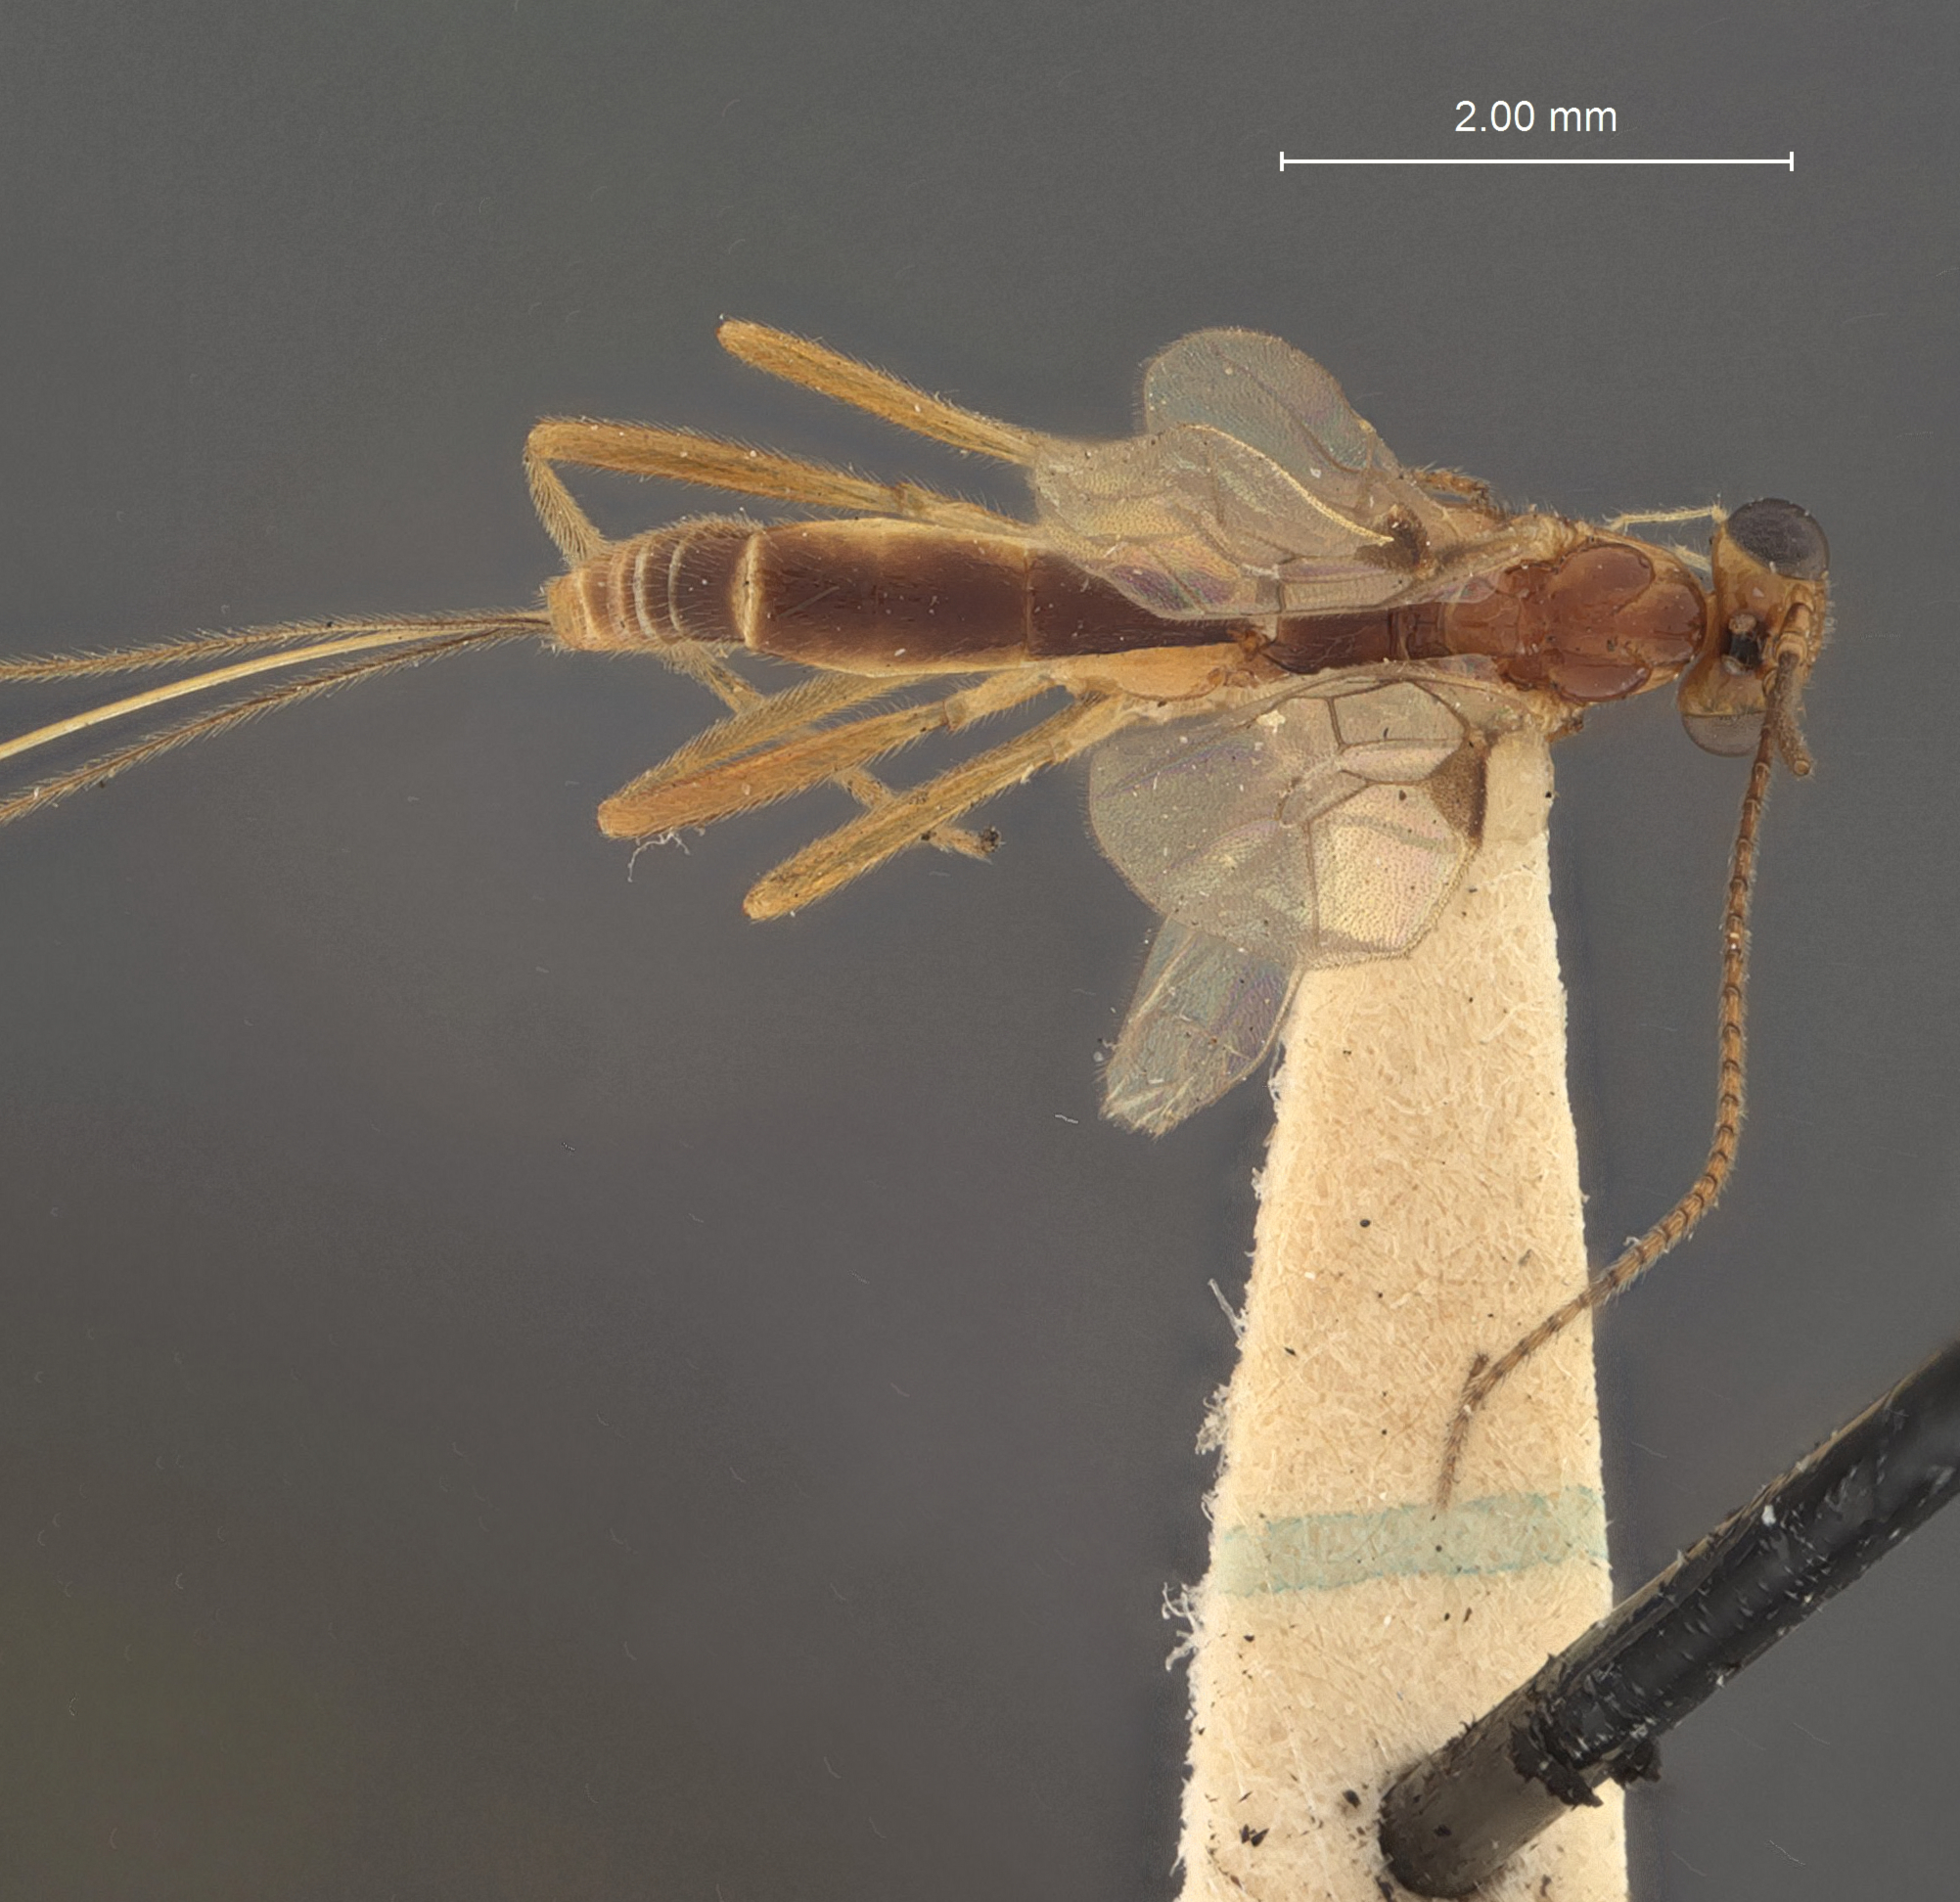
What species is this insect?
Macrocentrus instabilis
